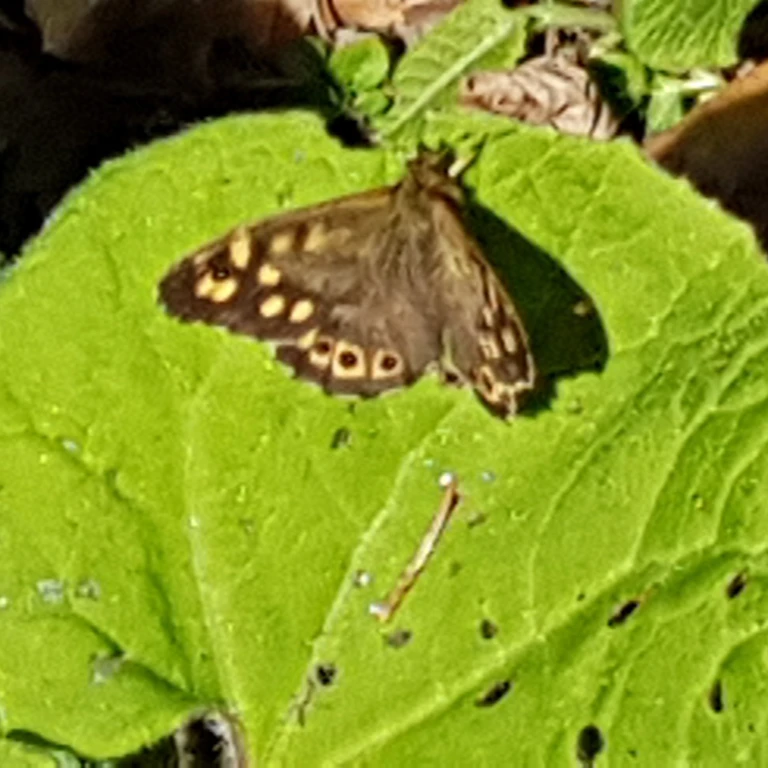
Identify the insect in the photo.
Pararge aegeria
